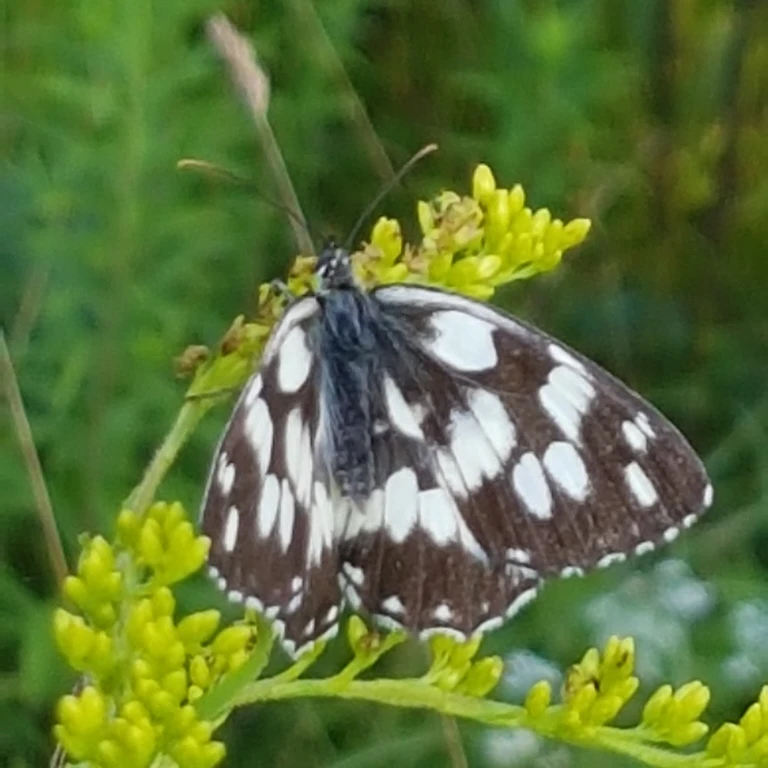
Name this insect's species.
Melanargia galathea
